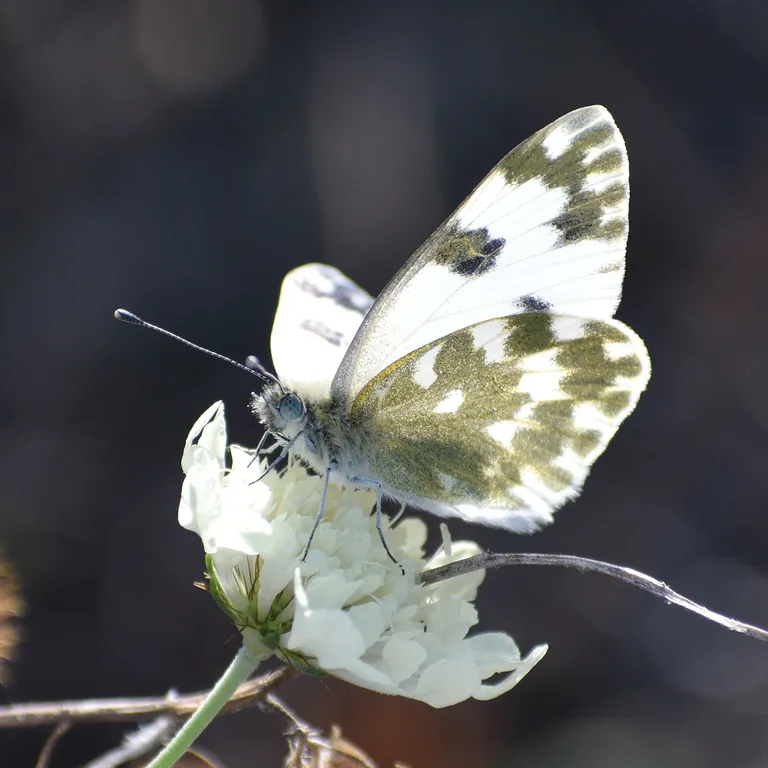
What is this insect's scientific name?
Pontia edusa
